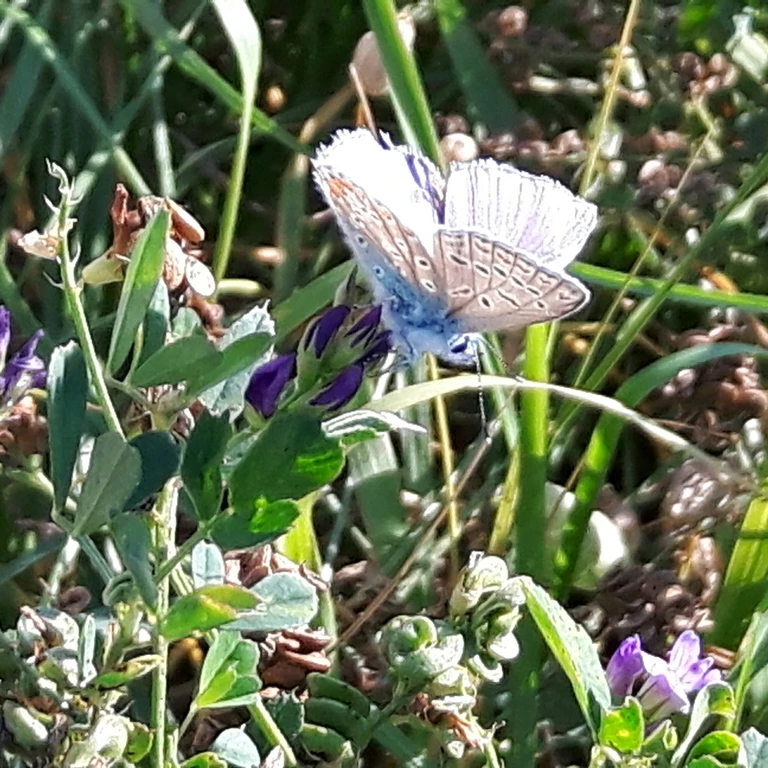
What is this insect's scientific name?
Polyommatus icarus
